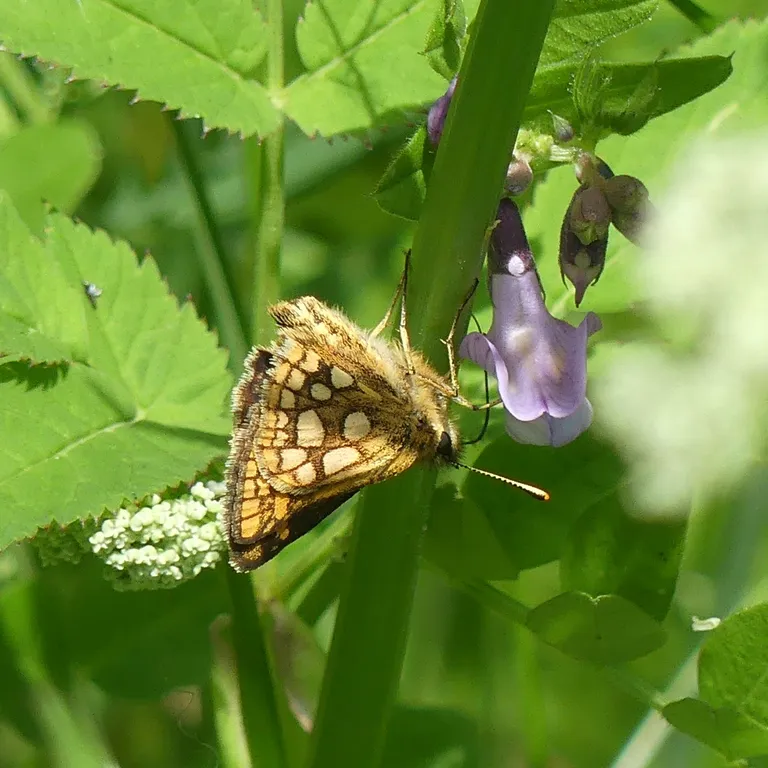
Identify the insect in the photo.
Carterocephalus palaemon
